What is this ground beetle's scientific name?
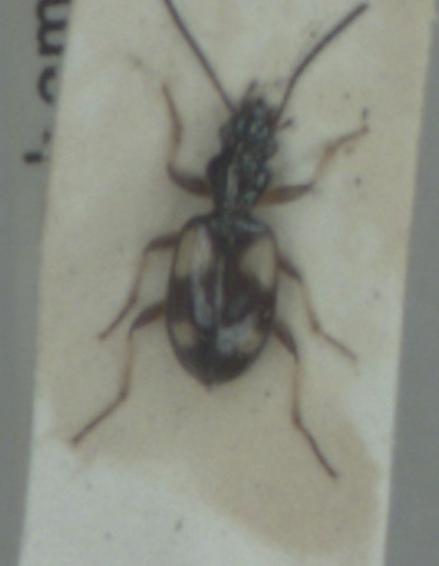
Bembidion illigeri
